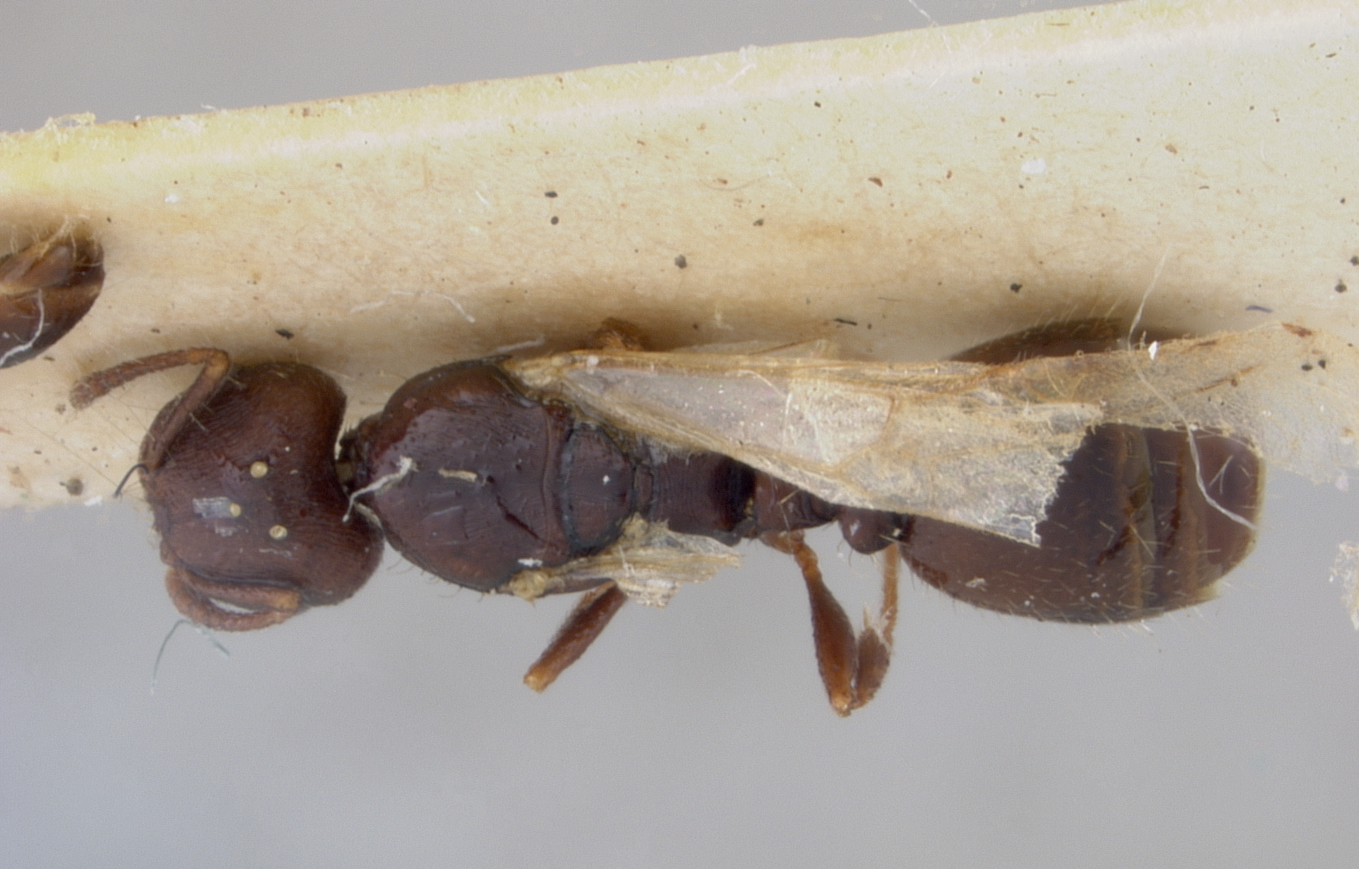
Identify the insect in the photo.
Tetramorium fezzanense
